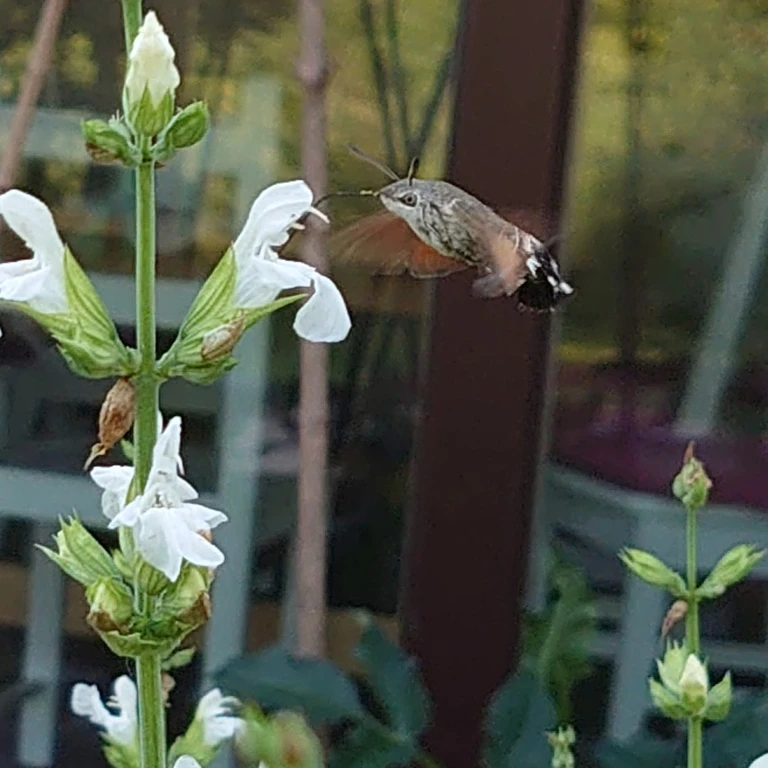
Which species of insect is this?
Macroglossum stellatarum
